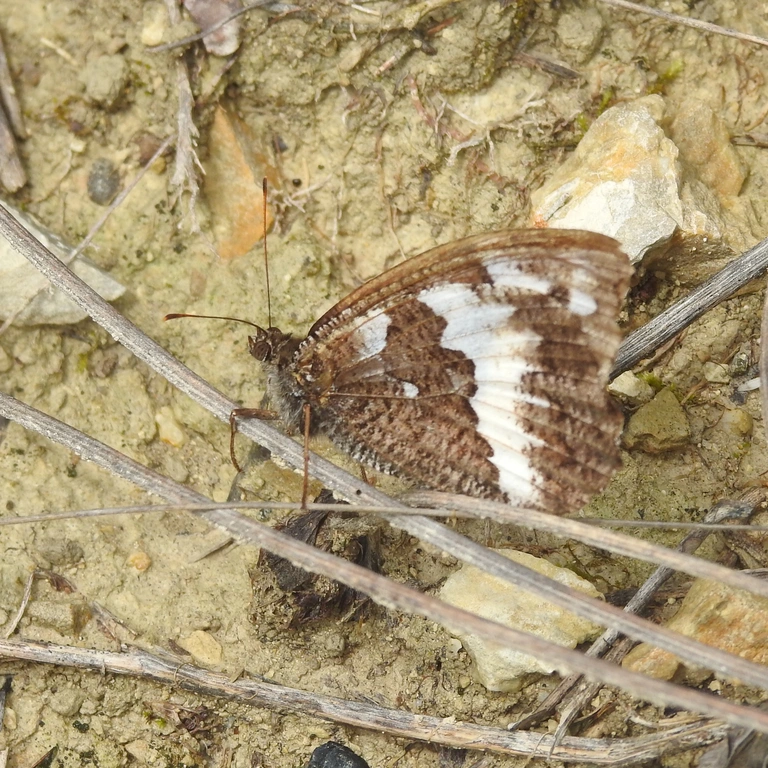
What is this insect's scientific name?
Brintesia circe
